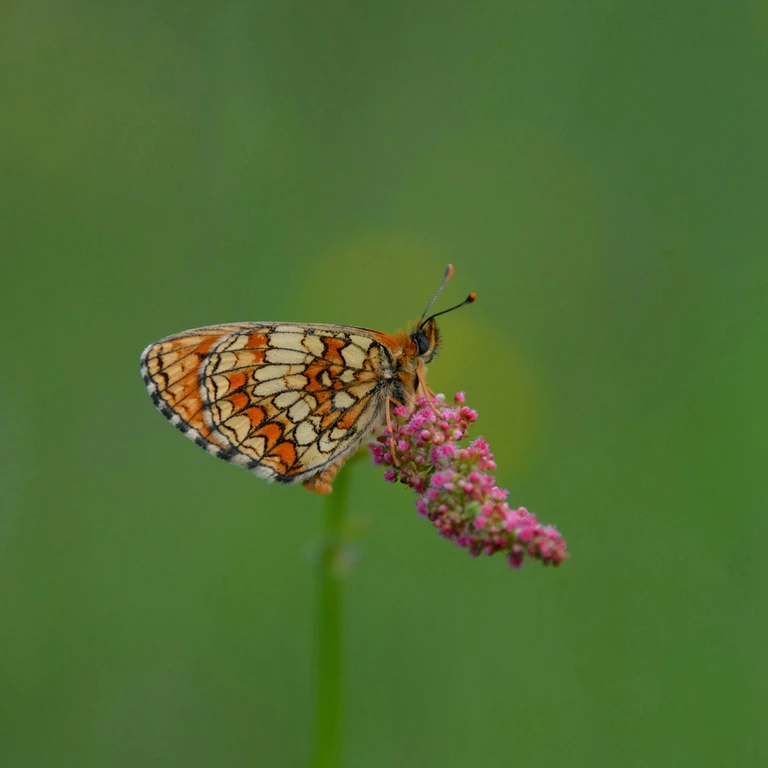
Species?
Melitaea athalia
